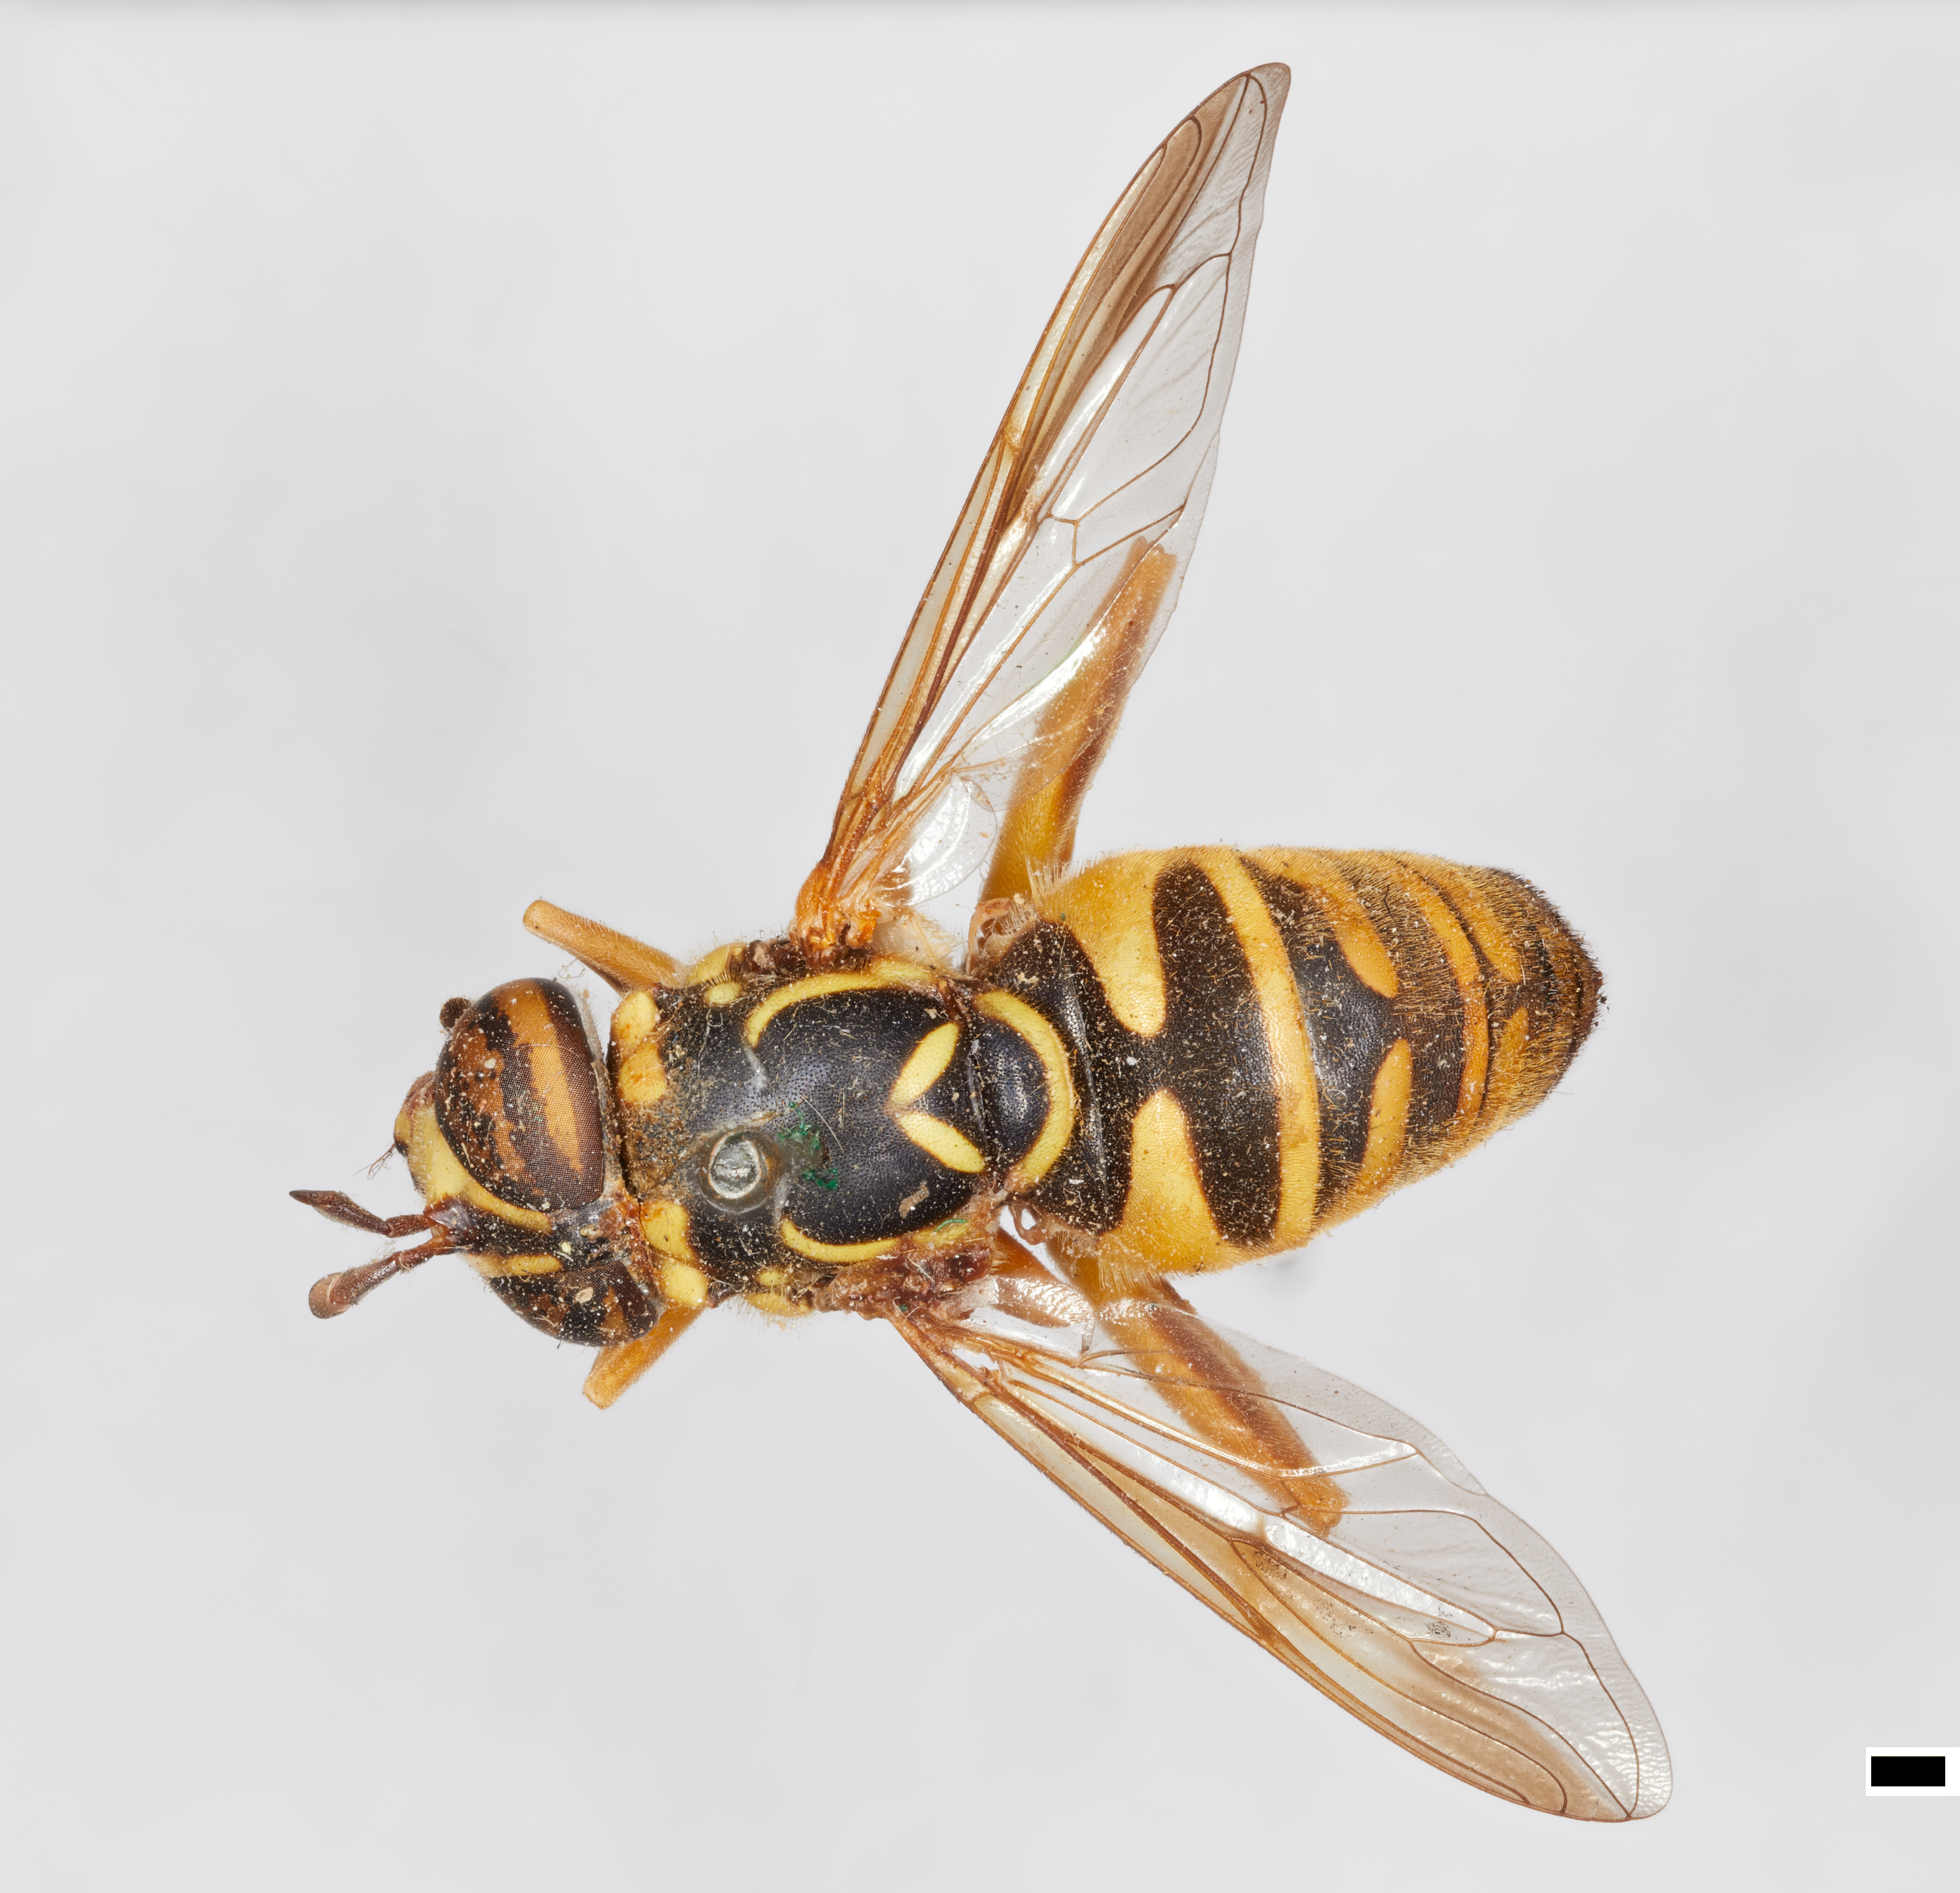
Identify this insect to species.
Spilomyia interupta
